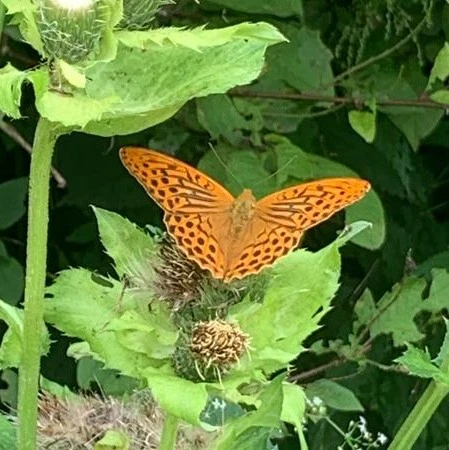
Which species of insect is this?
Argynnis paphia
